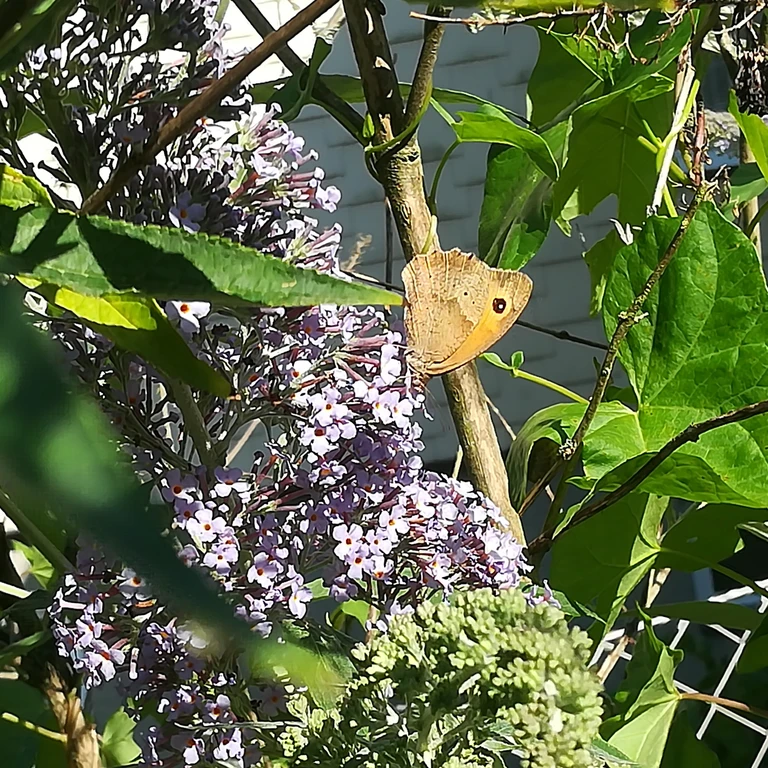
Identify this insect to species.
Maniola jurtina
